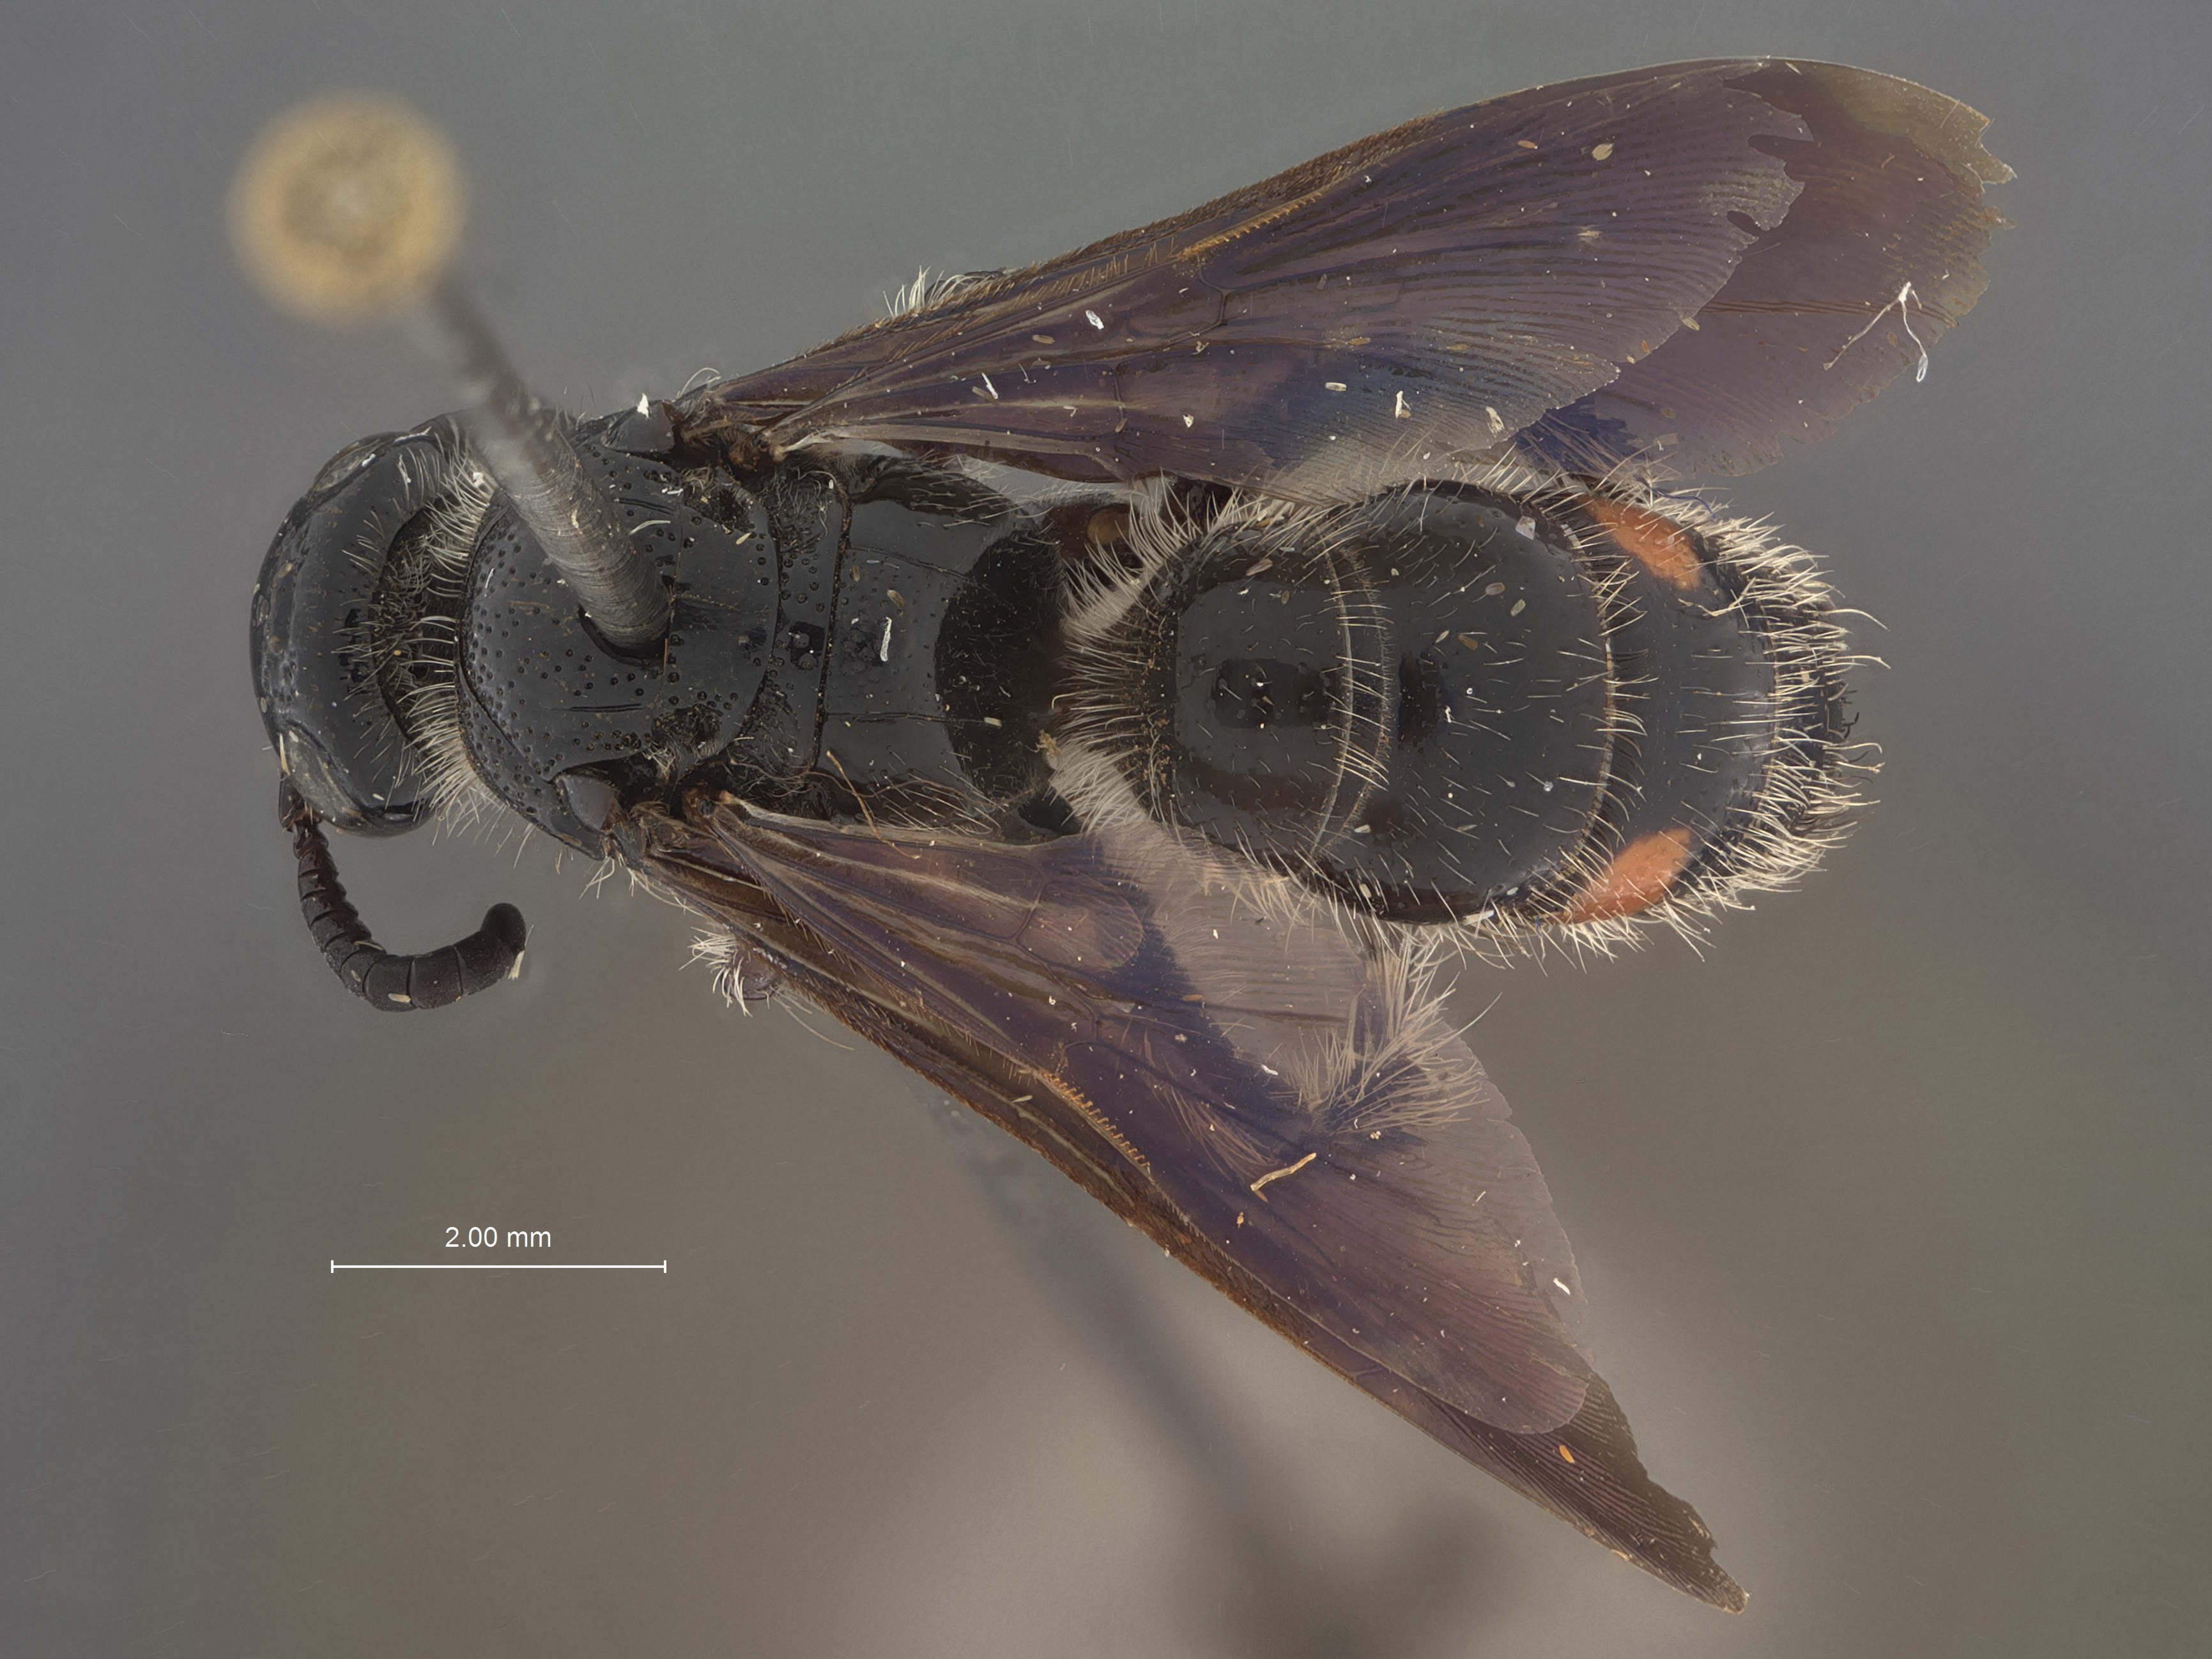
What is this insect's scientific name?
Scolia keiseri
